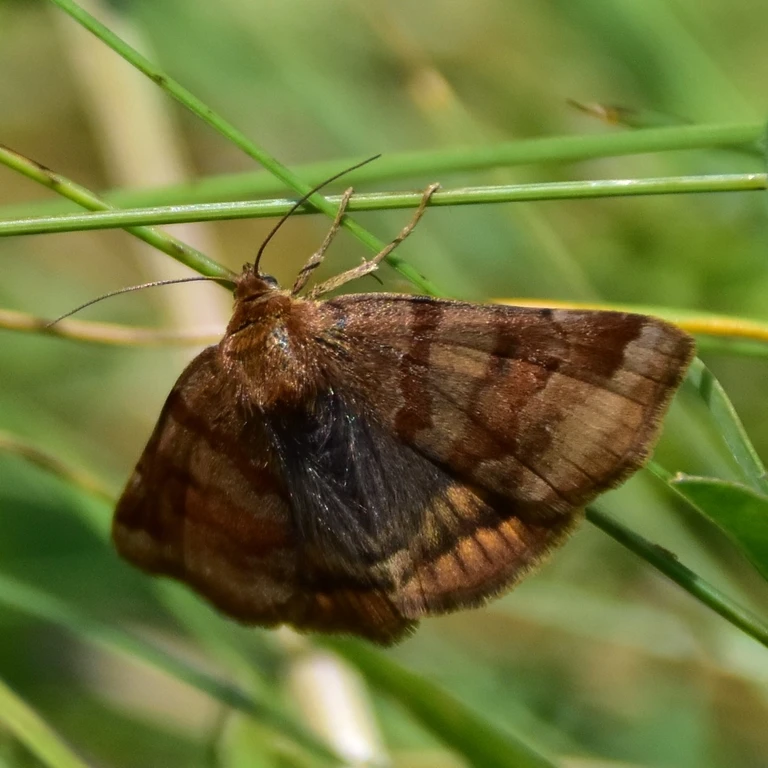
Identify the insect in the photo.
Euclidia glyphica
